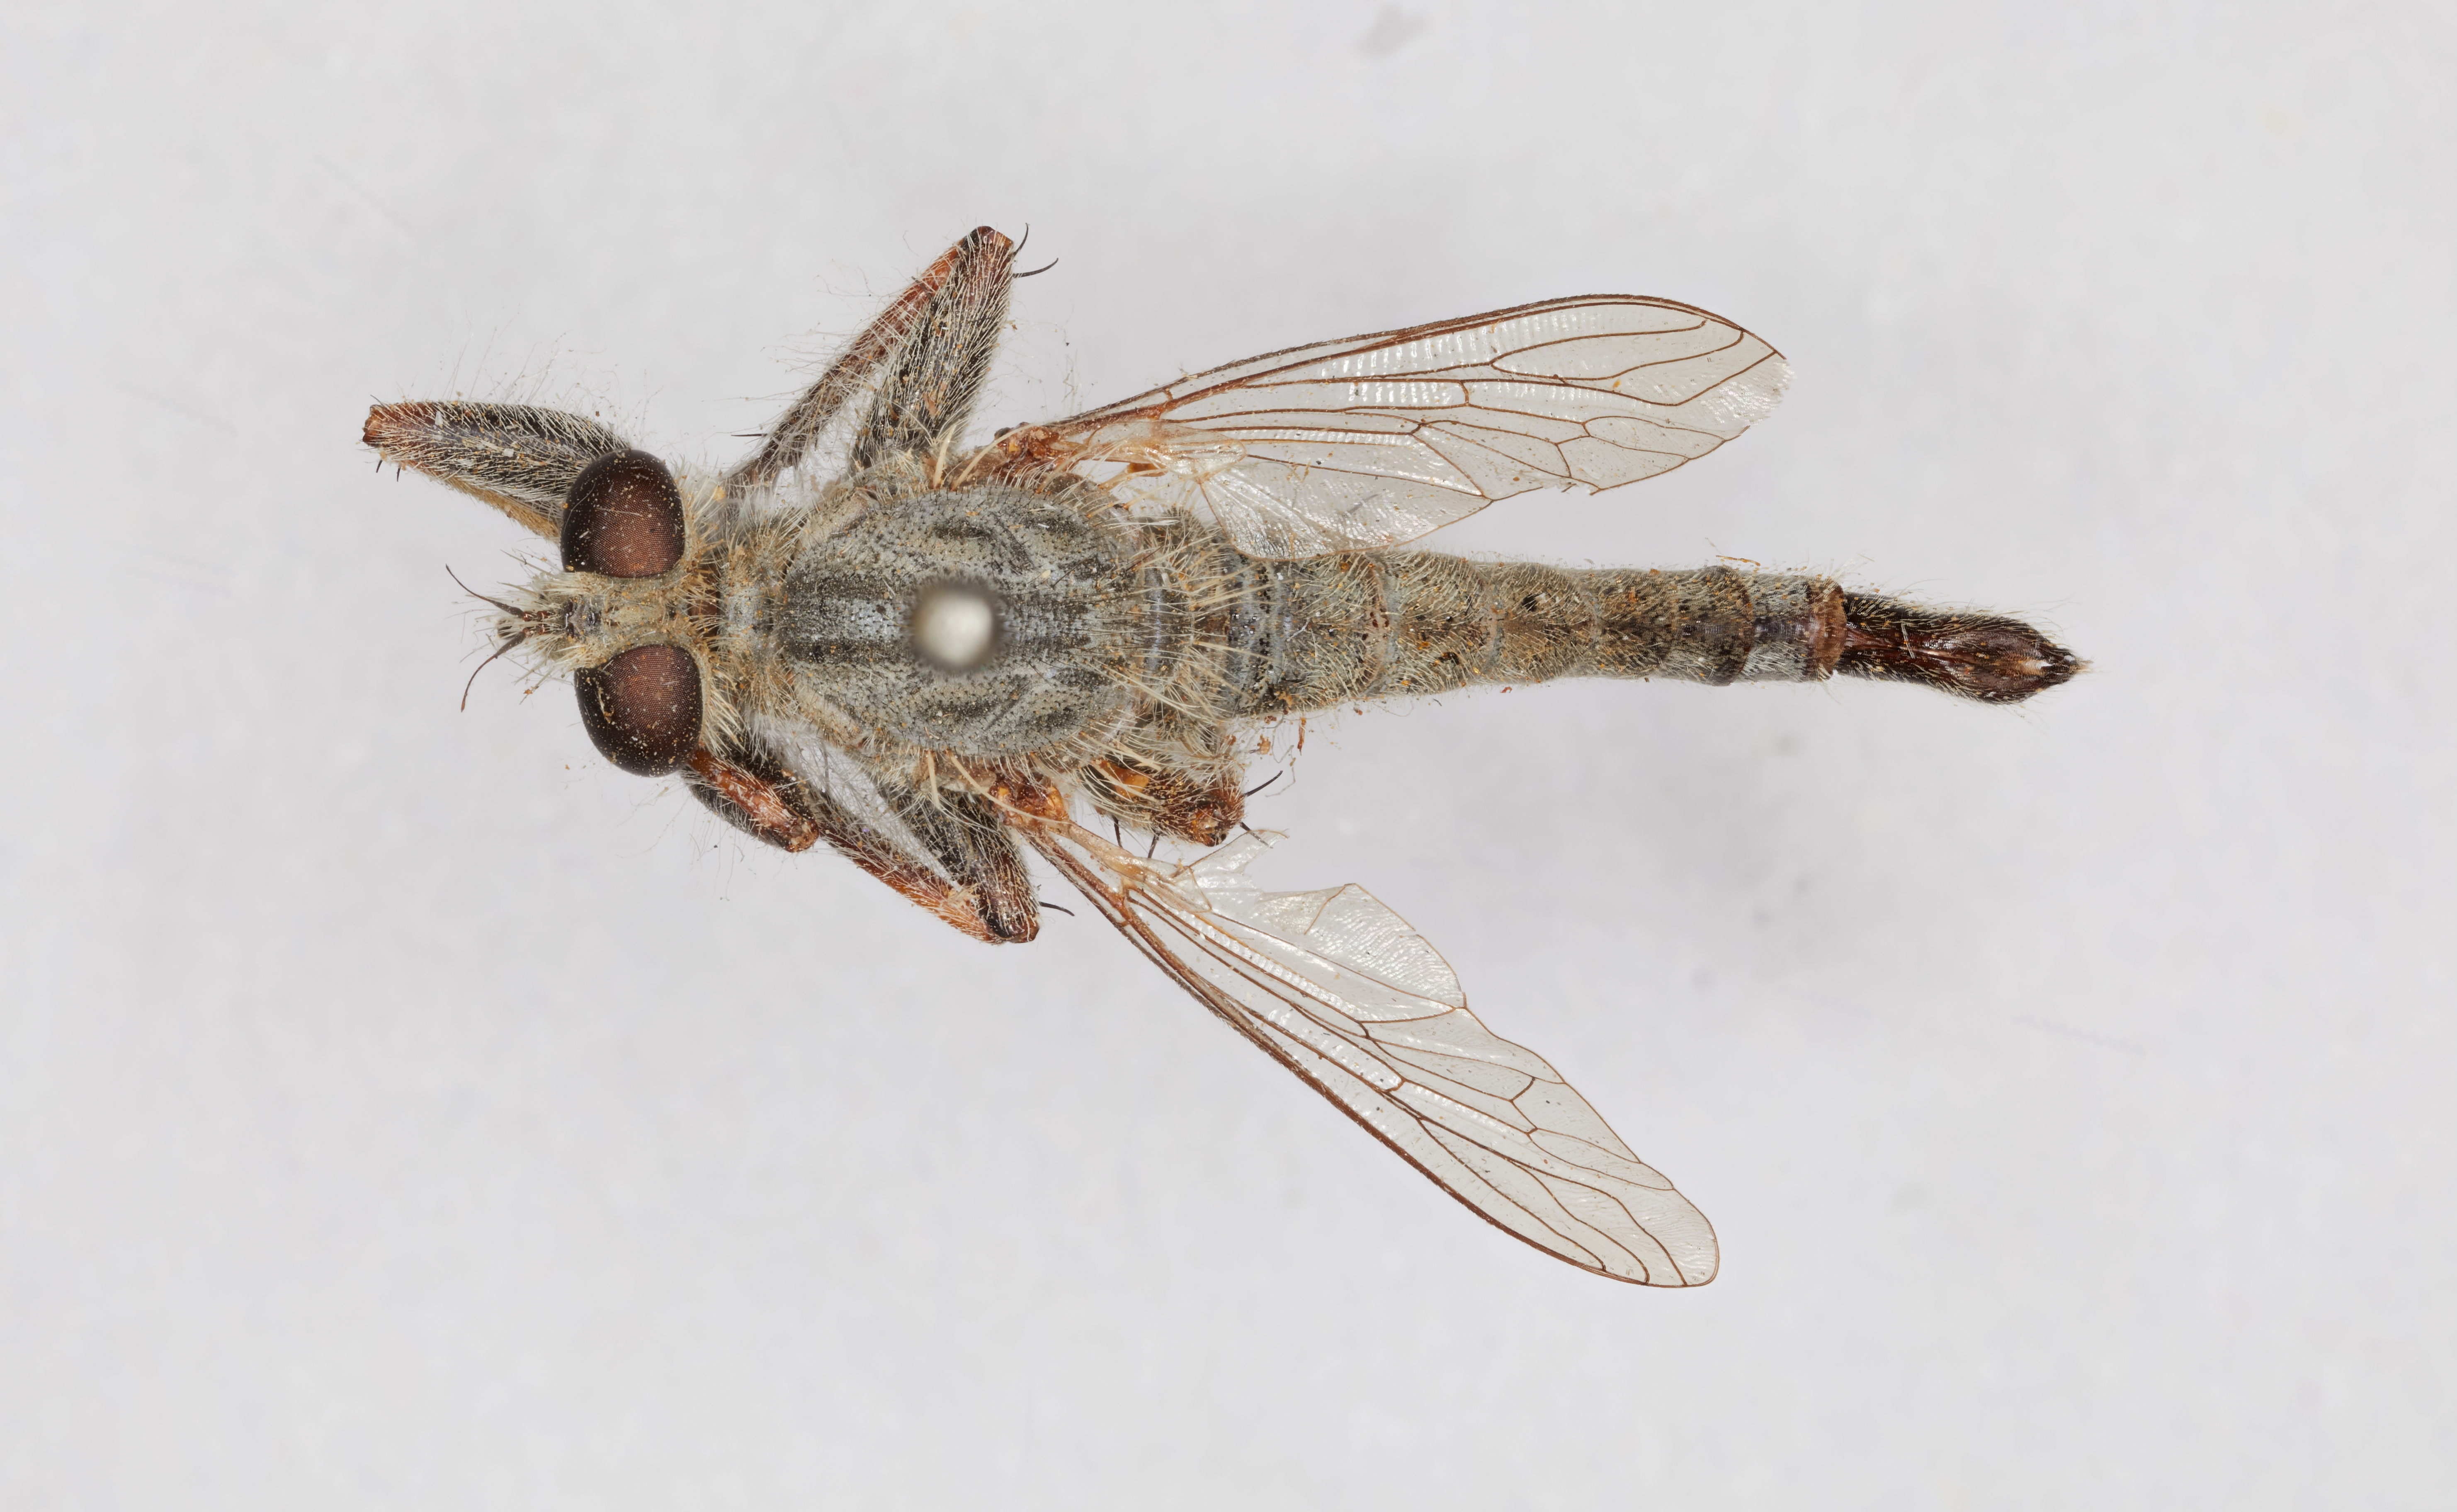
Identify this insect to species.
Efferia pernicis
